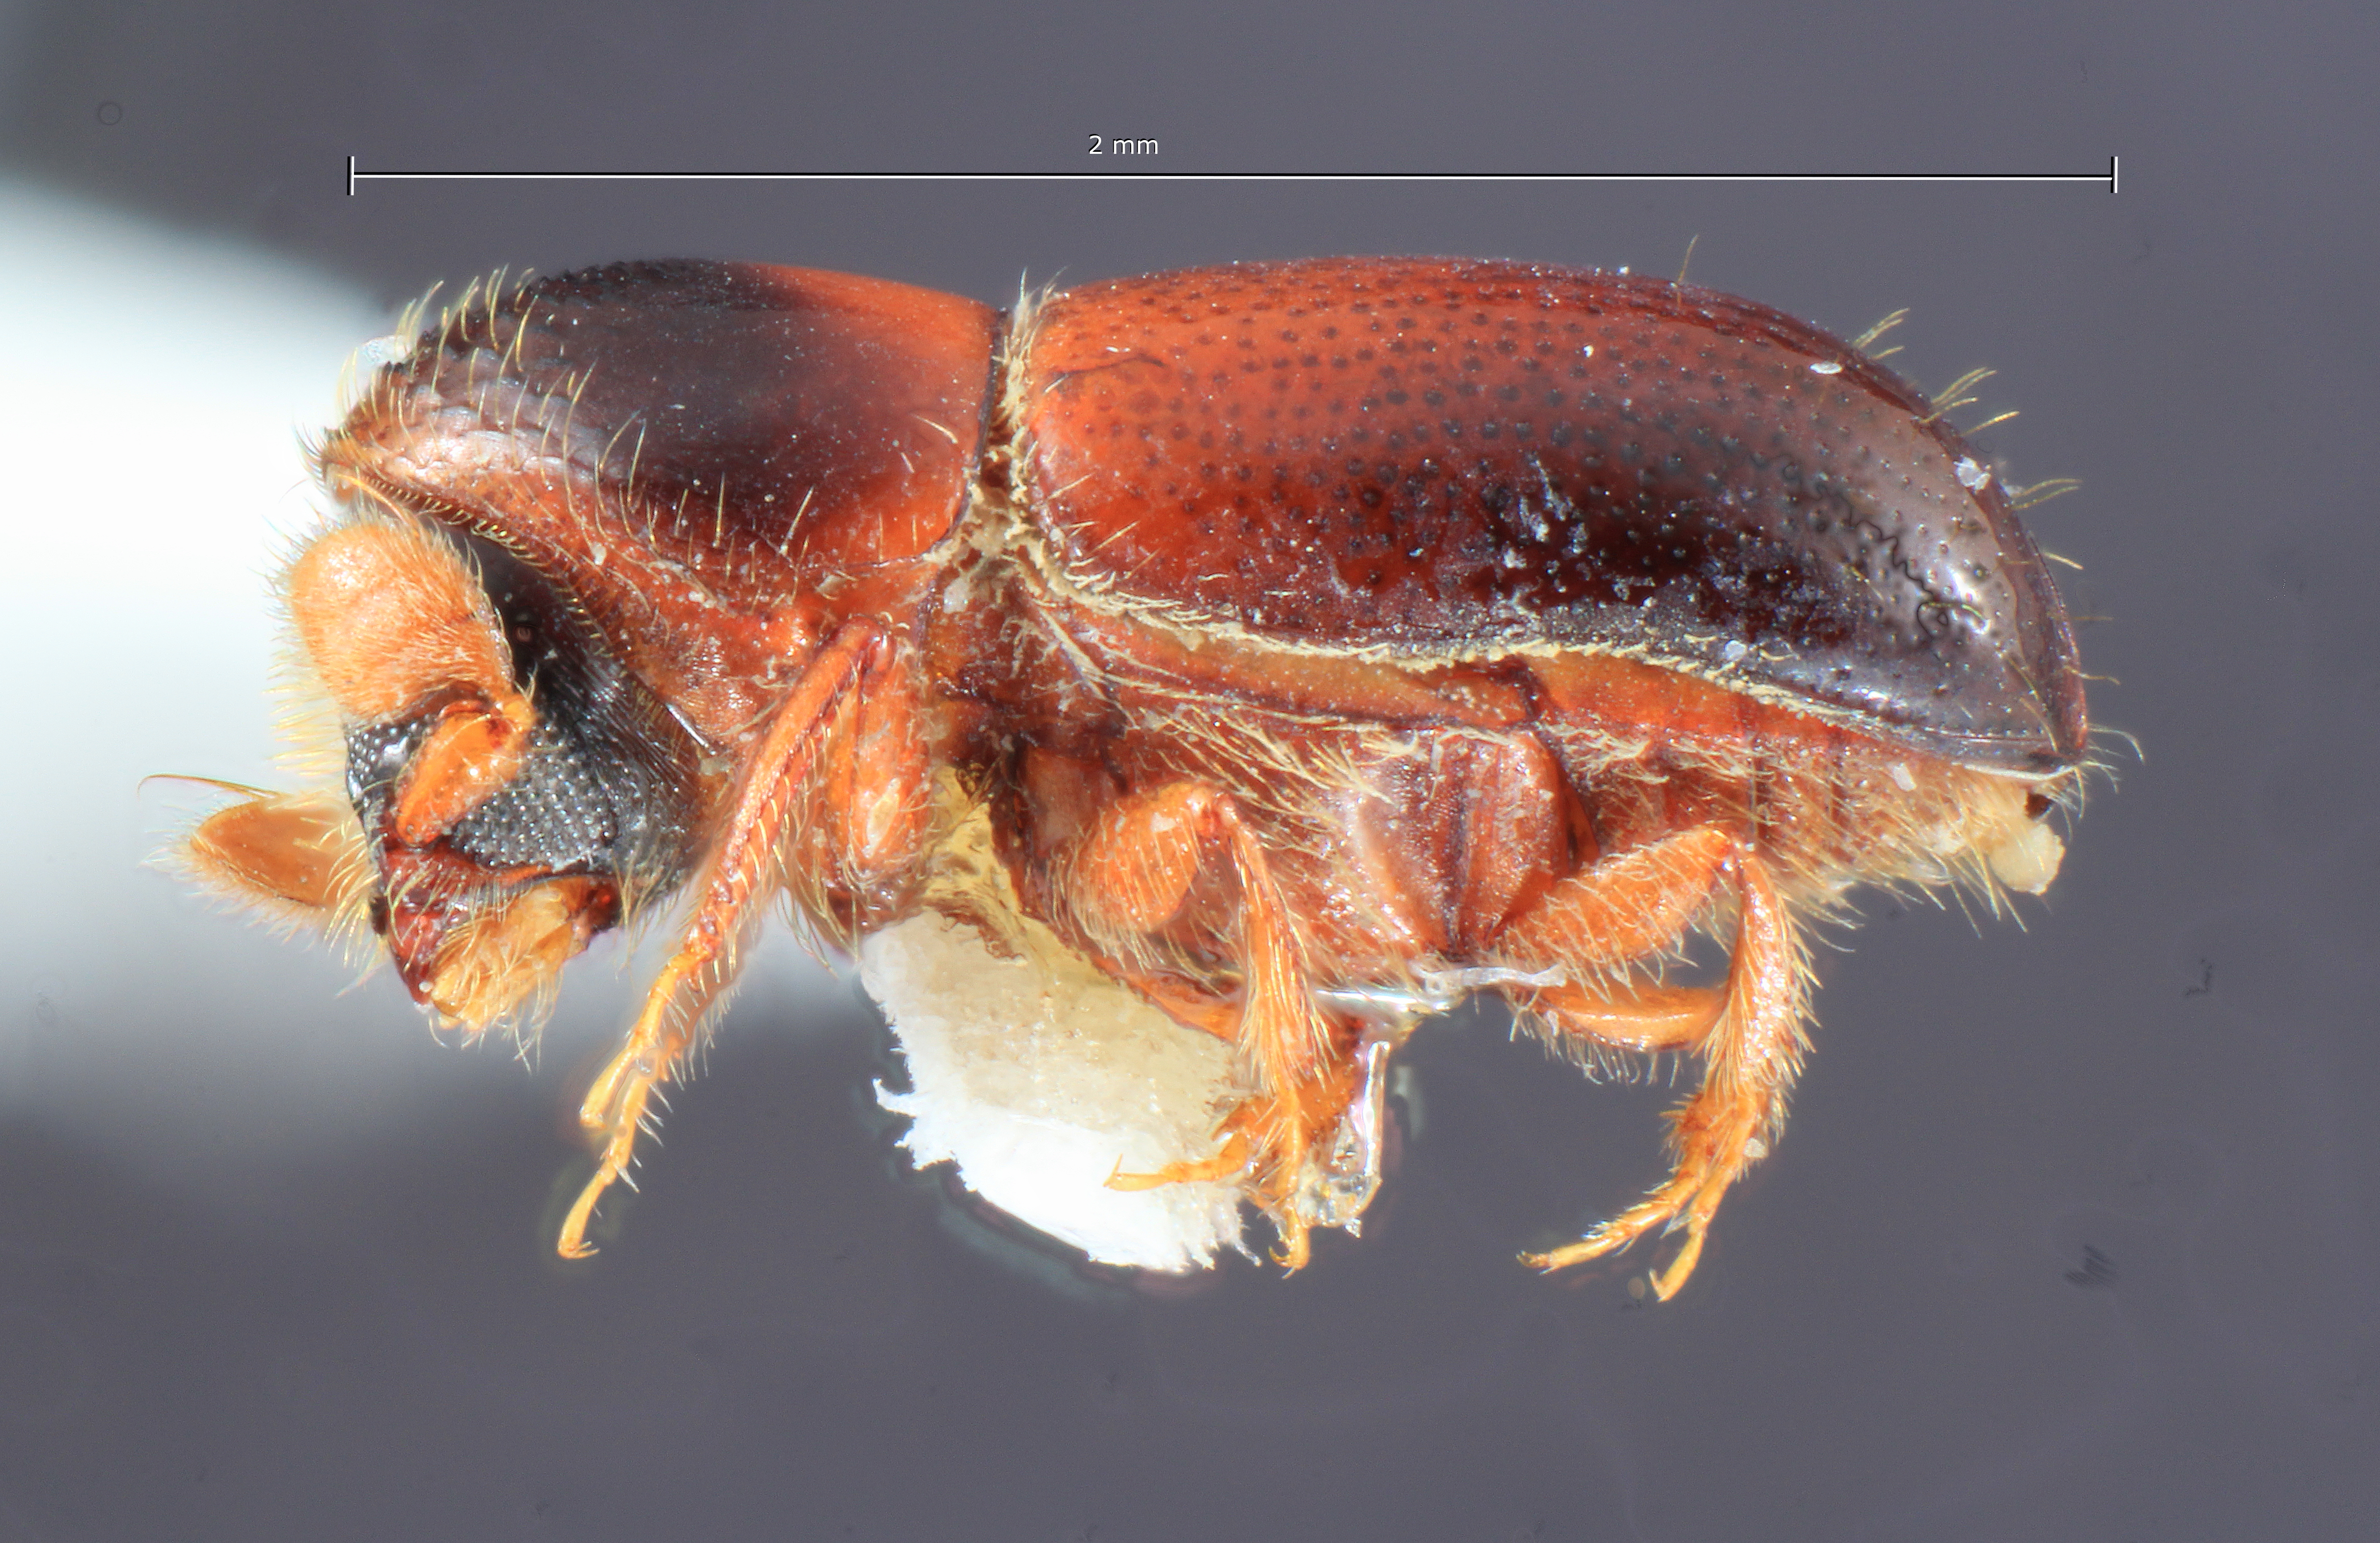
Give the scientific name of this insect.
Corthylus discoideus
